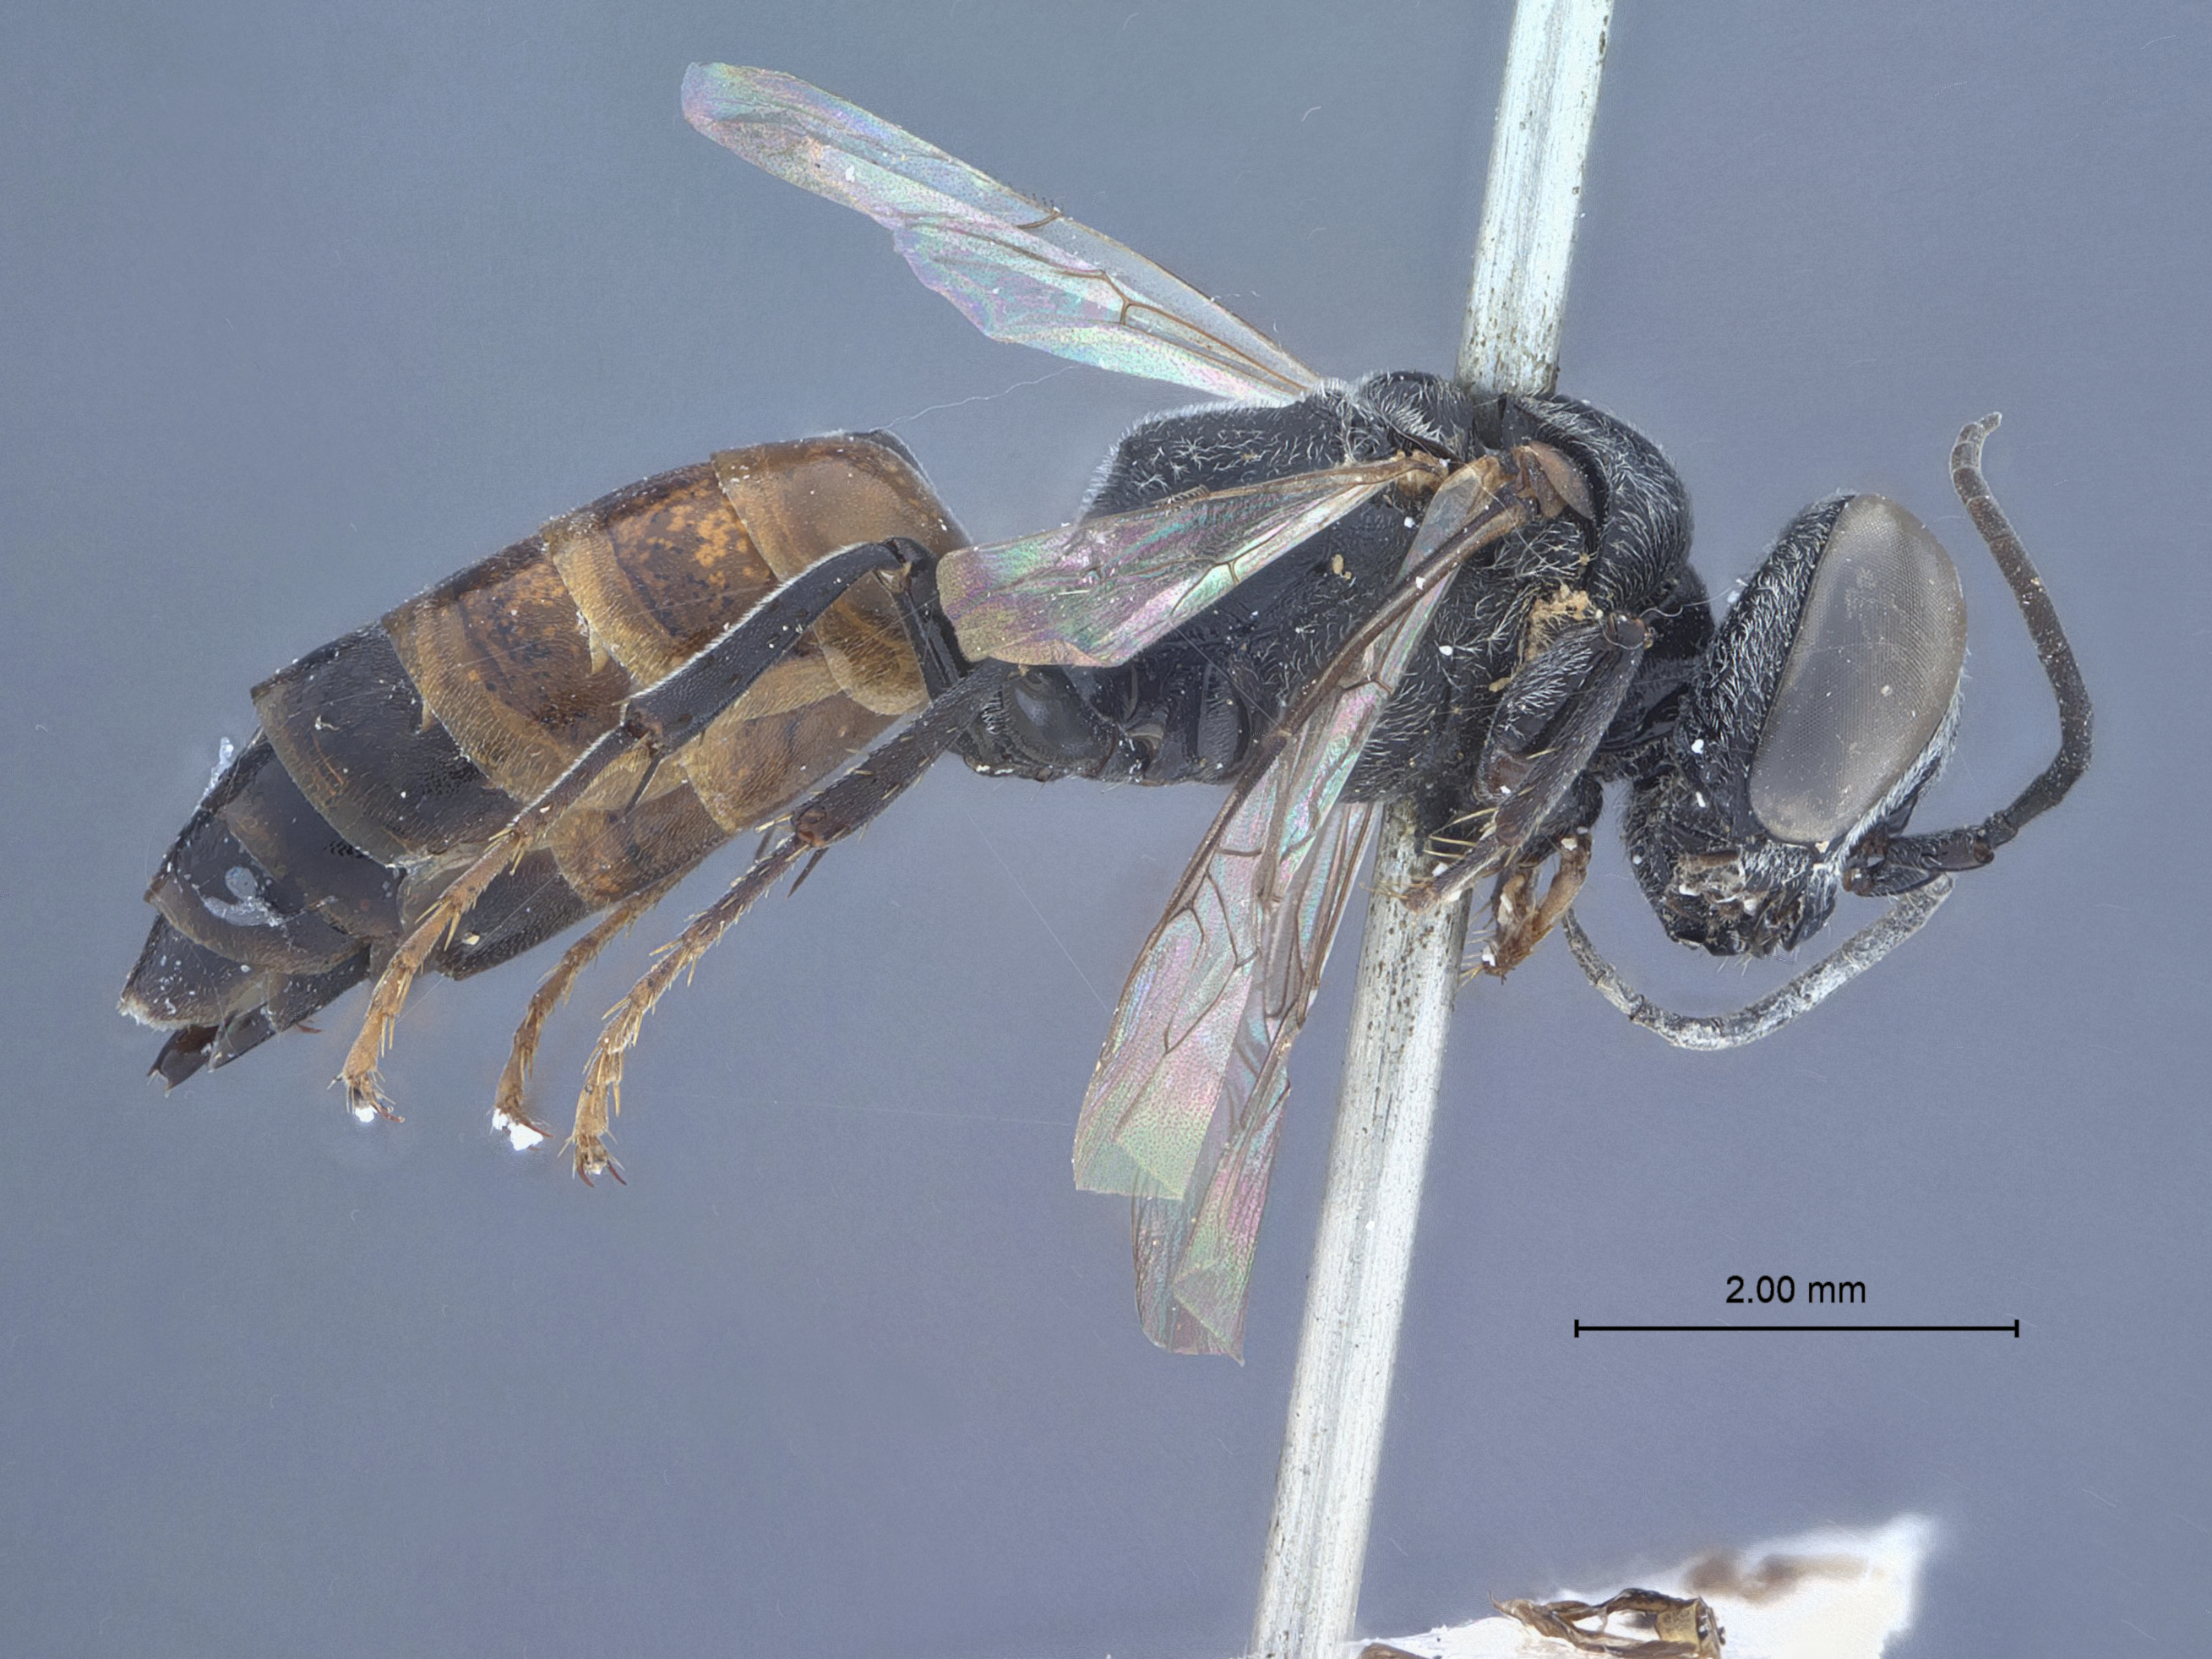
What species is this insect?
Tachysphex beidzmiao
